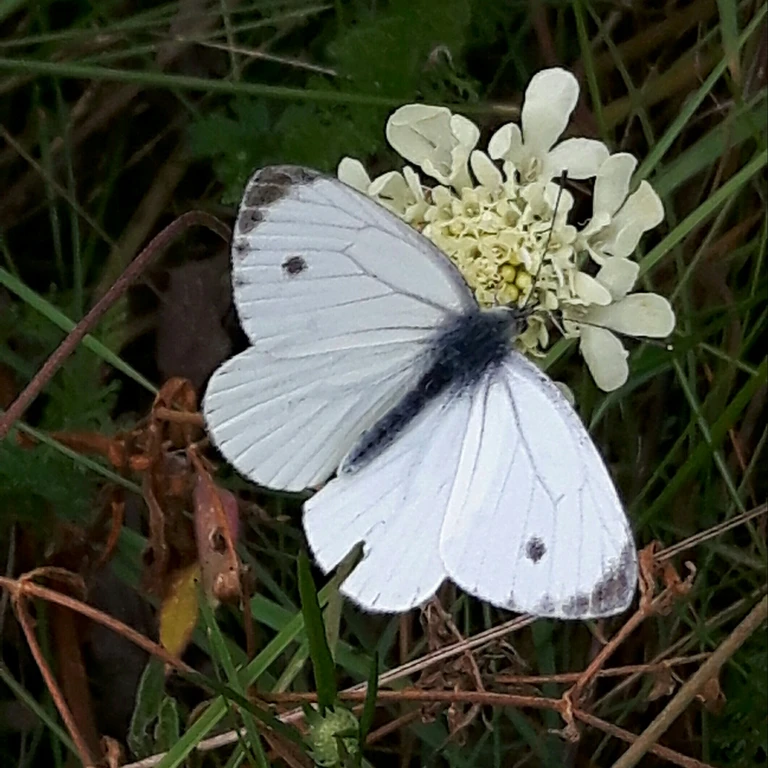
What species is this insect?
Pieris napi
